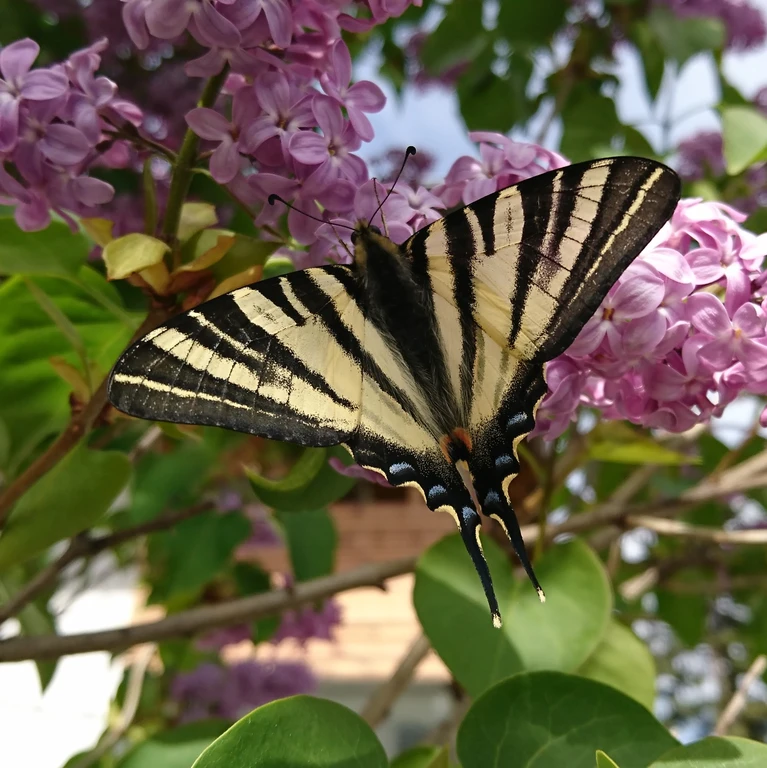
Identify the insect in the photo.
Iphiclides podalirius
